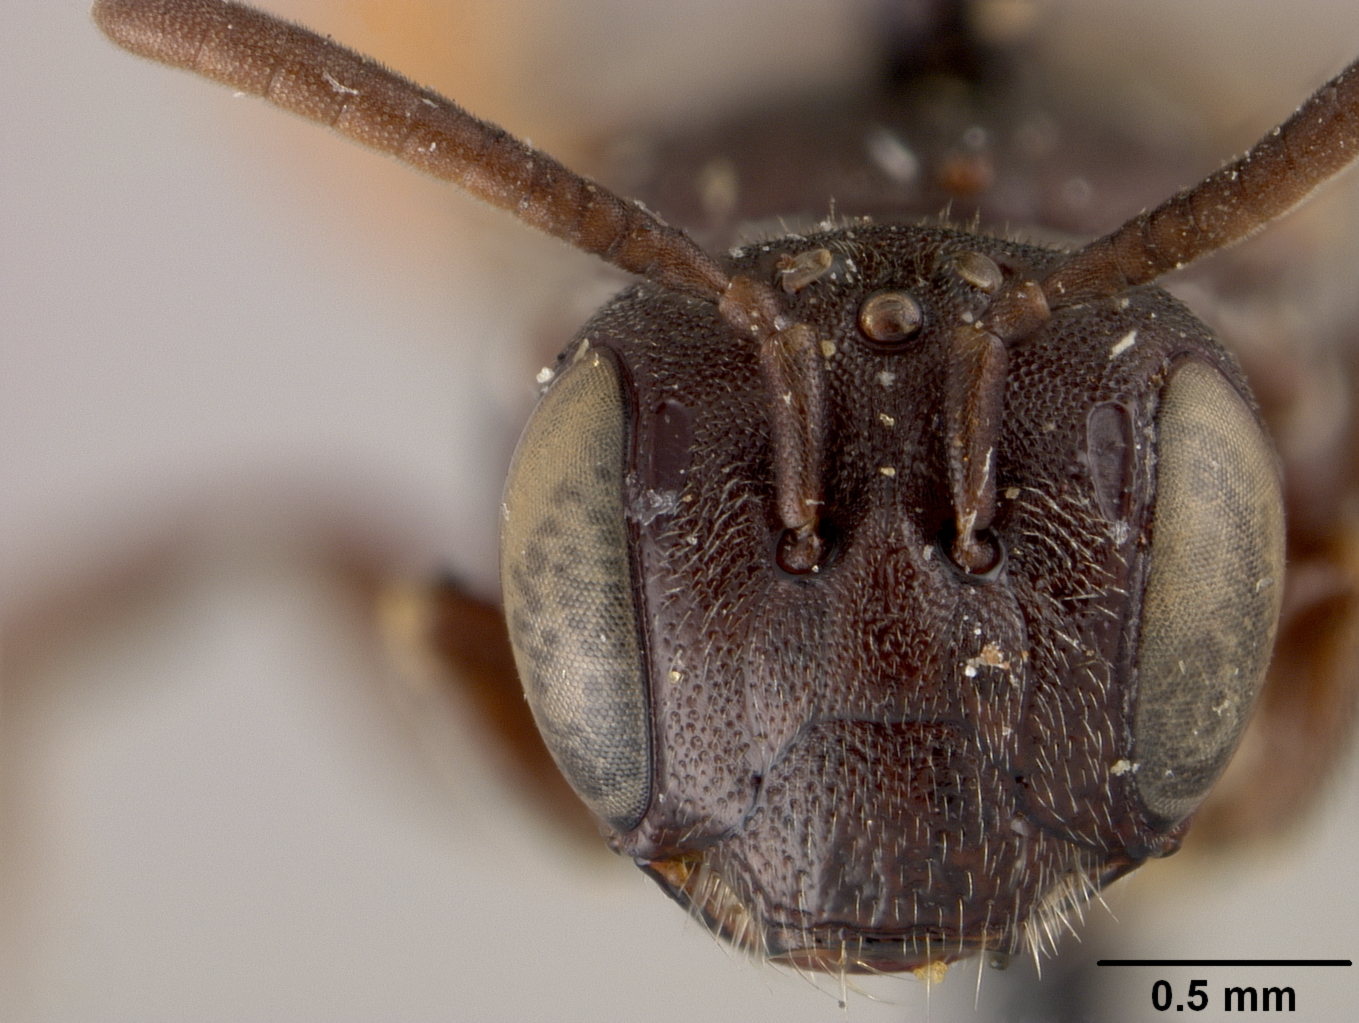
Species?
Pseudopanurgus stevensi
